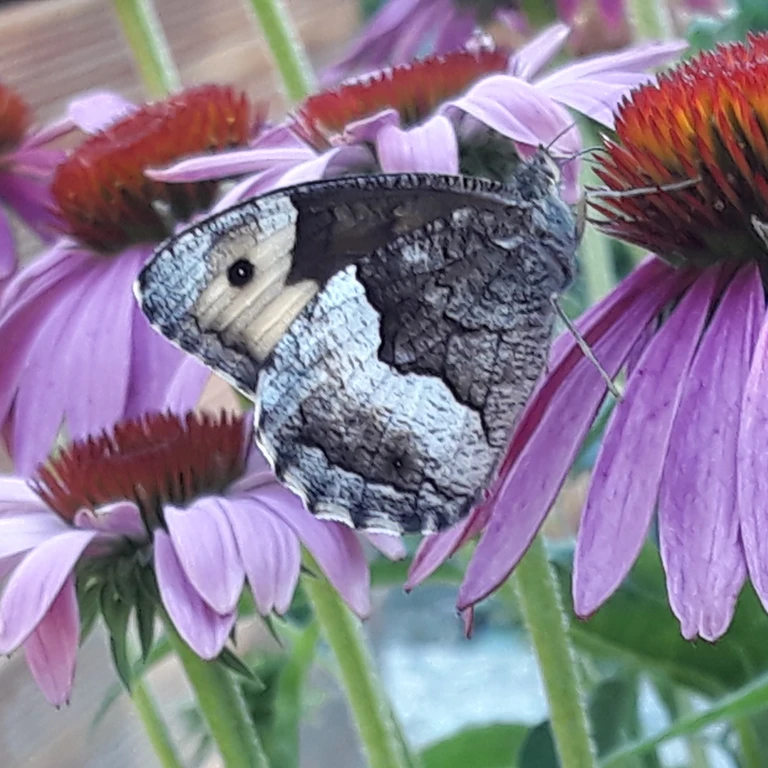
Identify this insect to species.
Hipparchia alcyone
